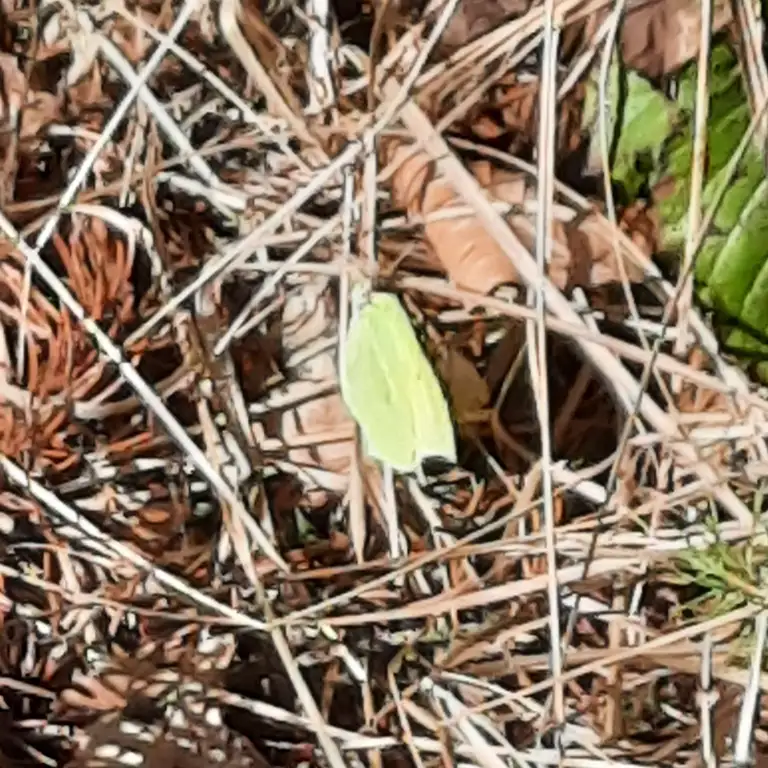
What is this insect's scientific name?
Gonepteryx rhamni
